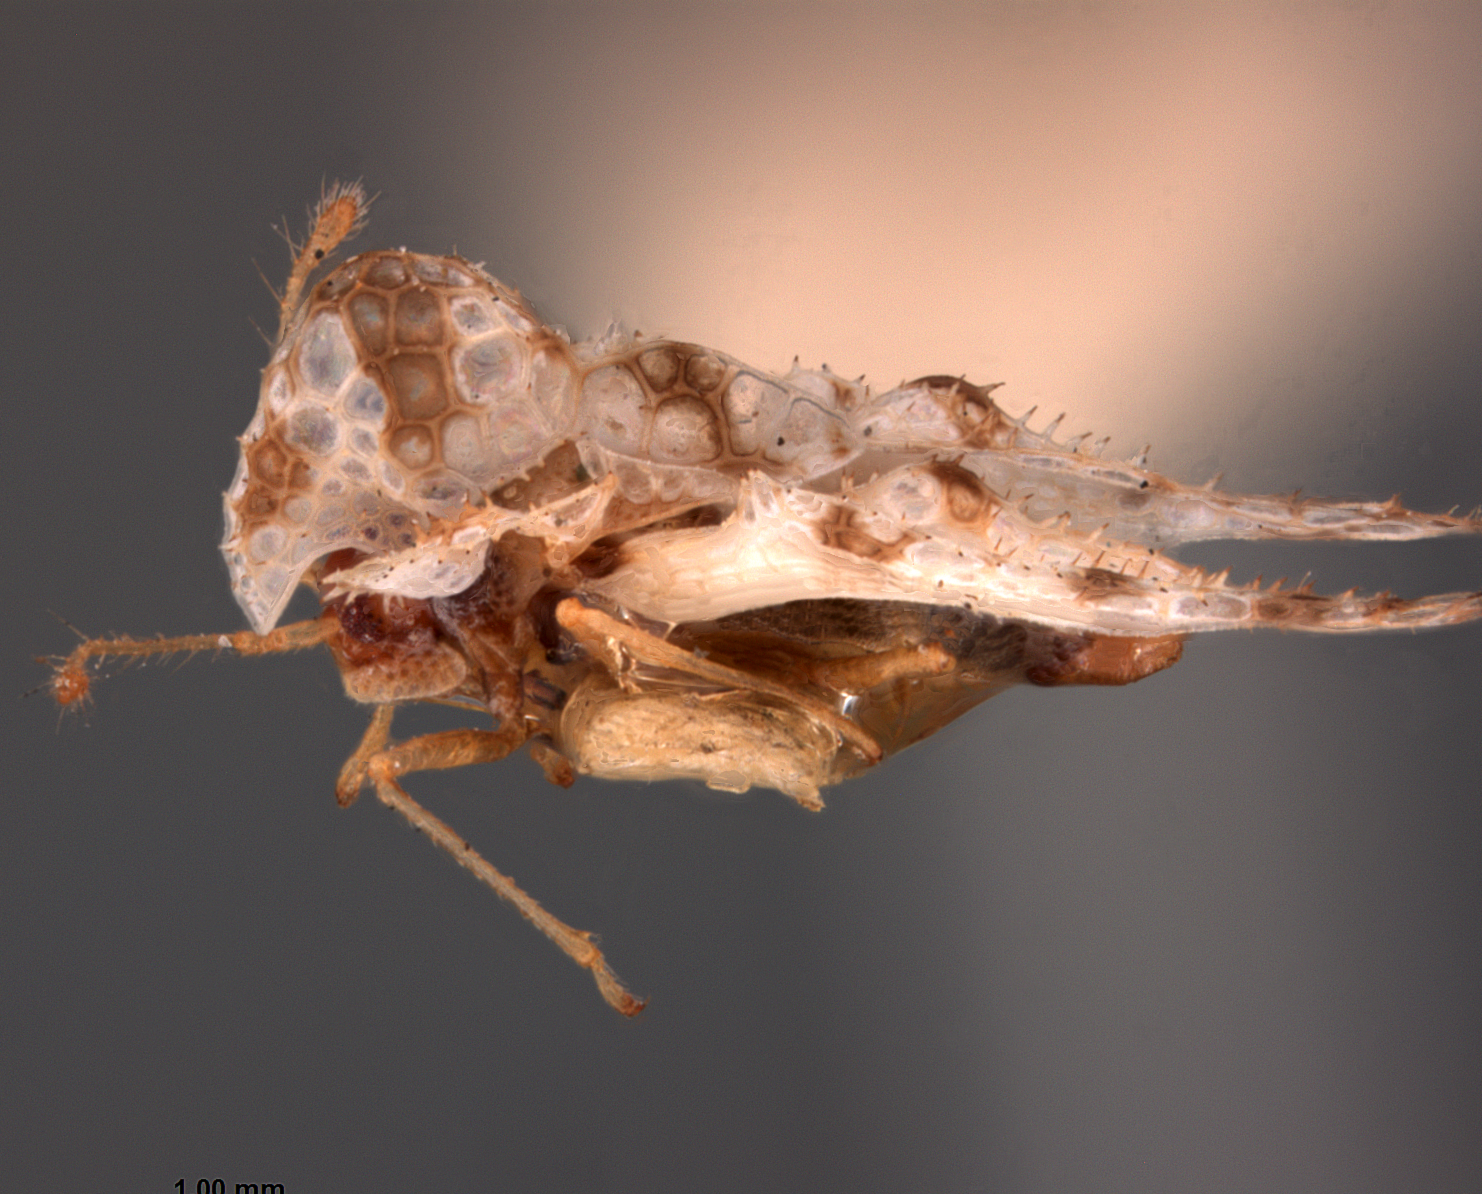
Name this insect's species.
Corythucha morrilli
